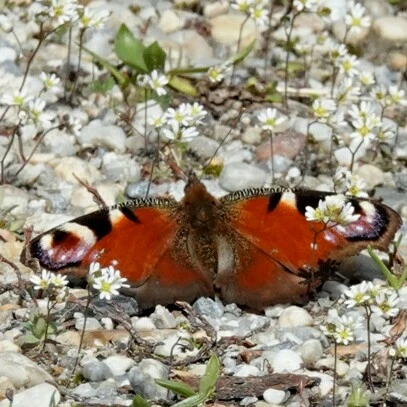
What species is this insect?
Aglais io
